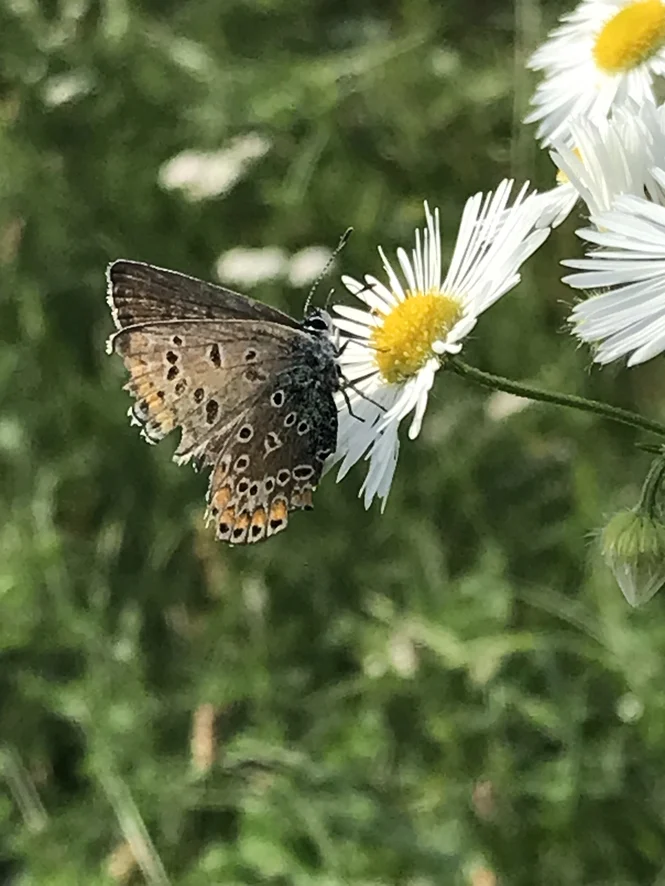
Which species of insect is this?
Polyommatus icarus
